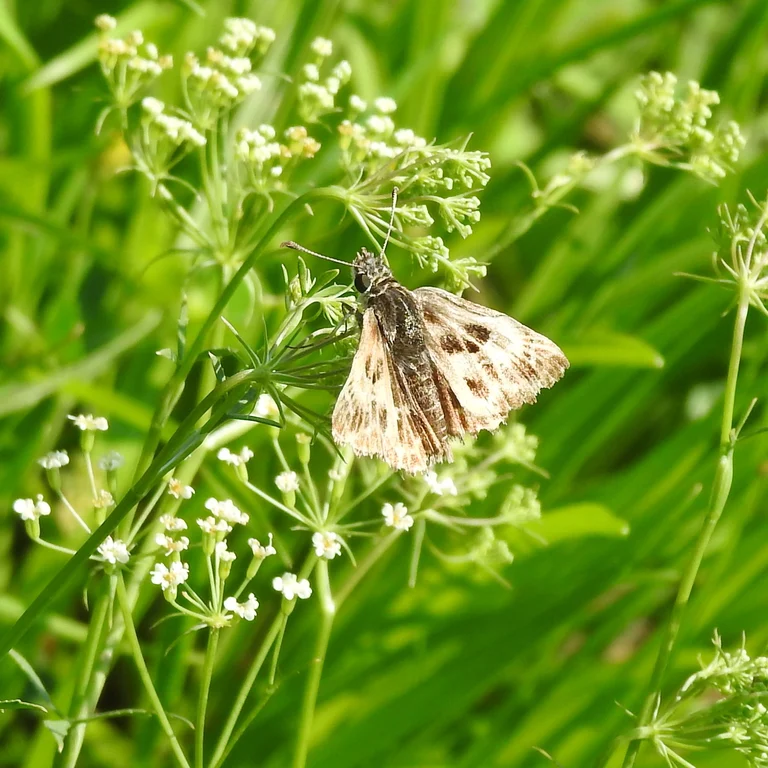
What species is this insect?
Carcharodus alceae
